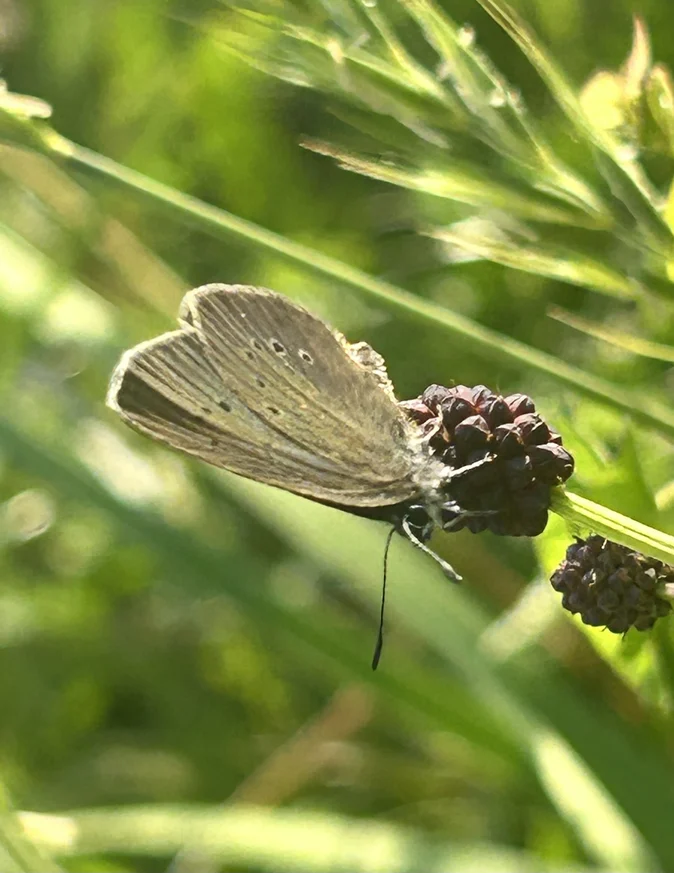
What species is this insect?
Phengaris nausithous (also Maculinea nausithous)
